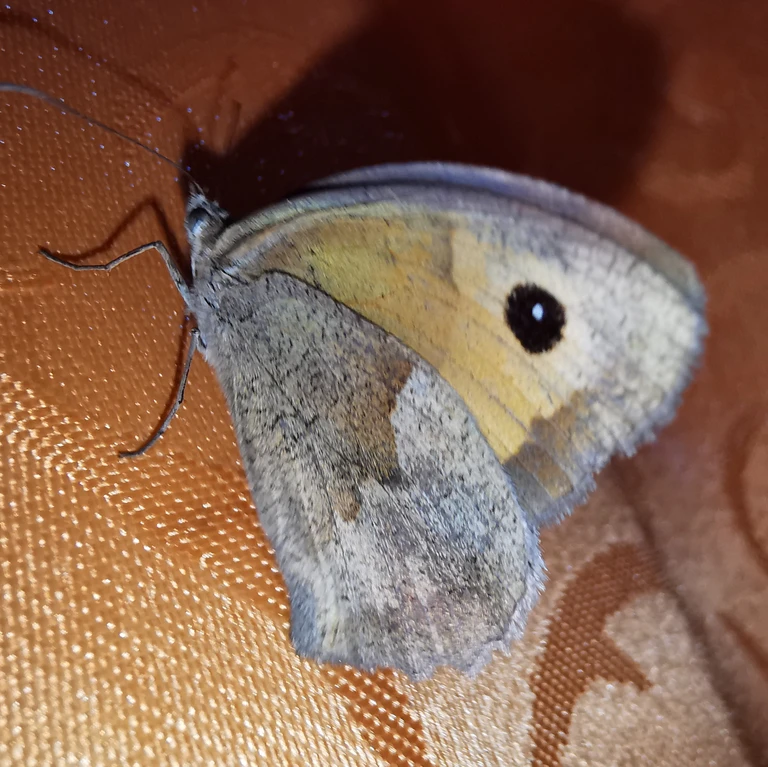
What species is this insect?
Maniola jurtina
